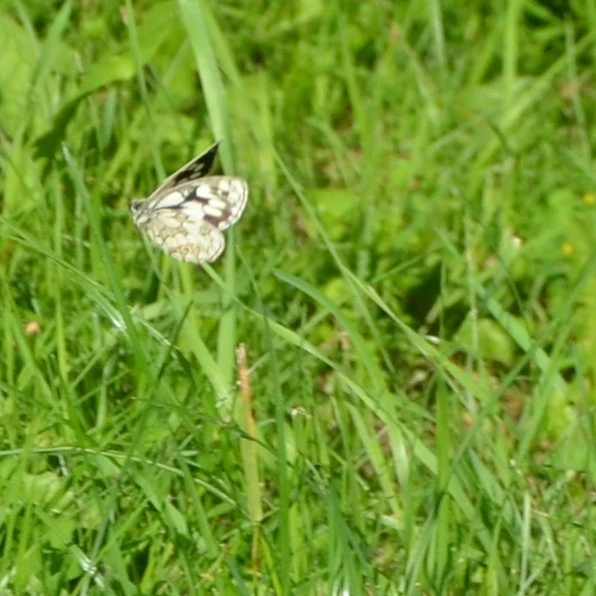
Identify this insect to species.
Melanargia galathea
